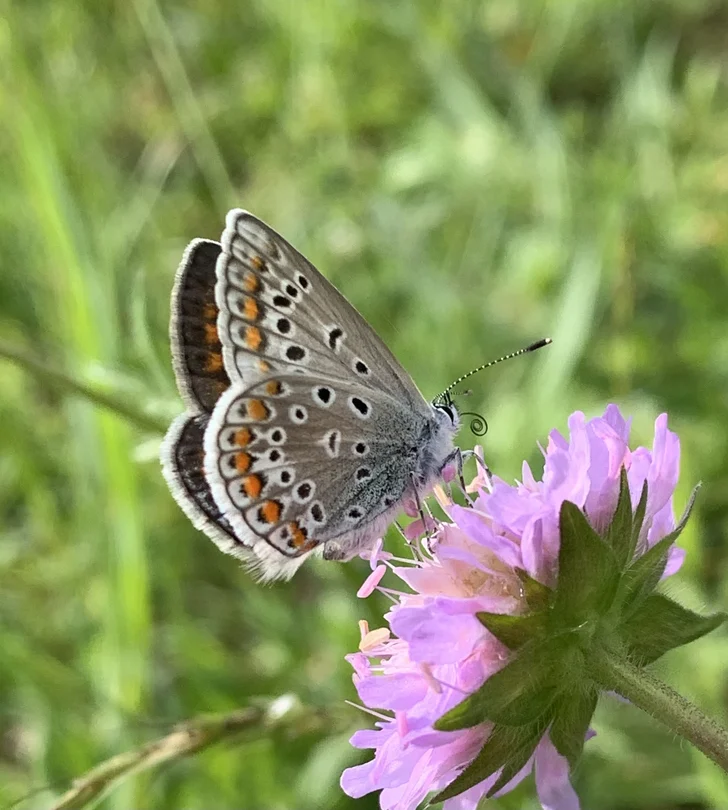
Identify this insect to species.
Polyommatus icarus
